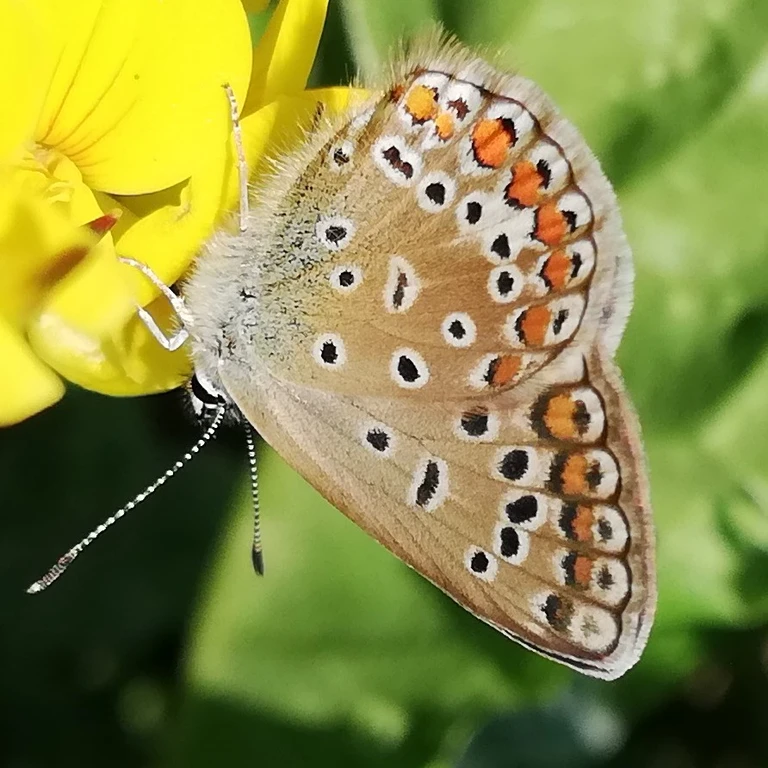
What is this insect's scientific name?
Polyommatus icarus
